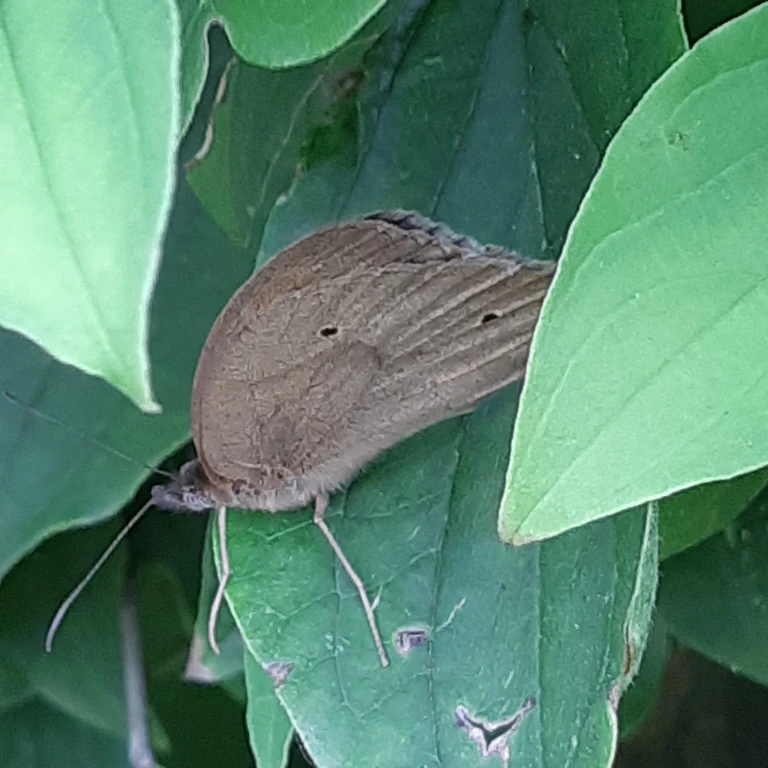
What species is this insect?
Maniola jurtina
